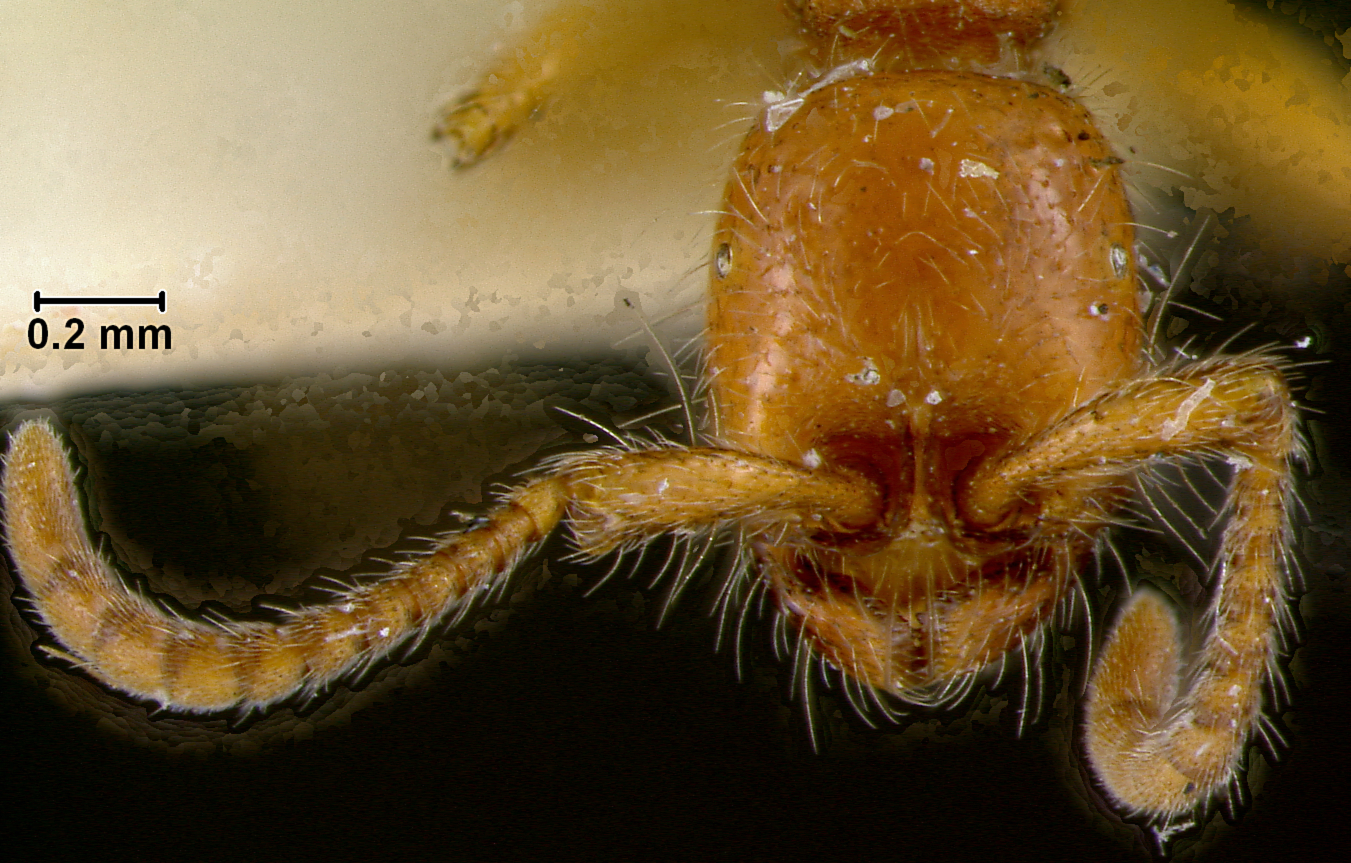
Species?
Eciton wheeleri
